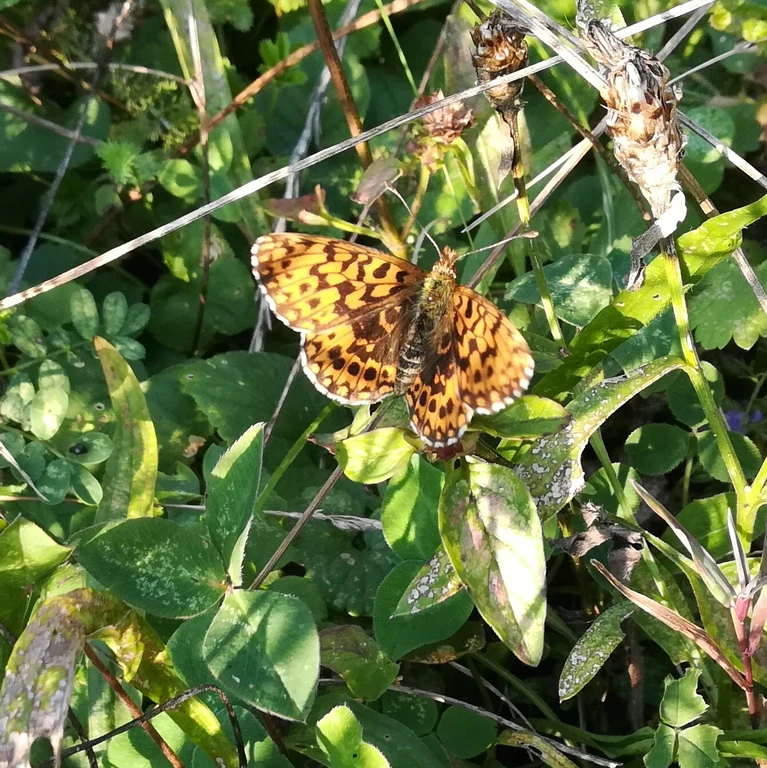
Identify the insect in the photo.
Boloria dia
